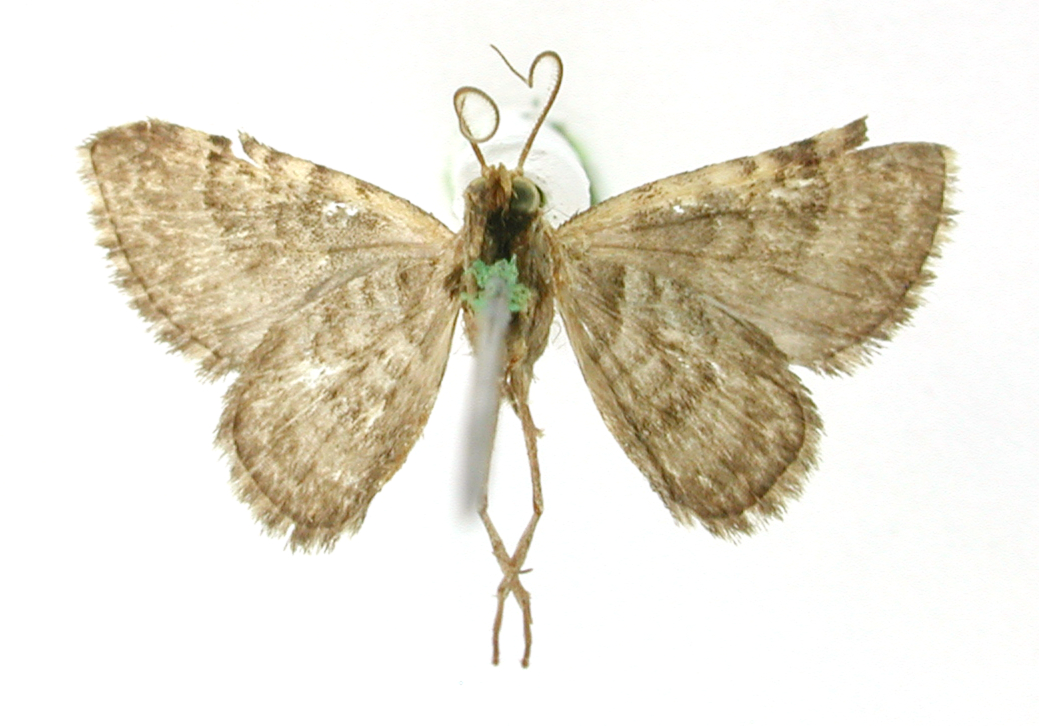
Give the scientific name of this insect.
Eupithecia albibasalis
